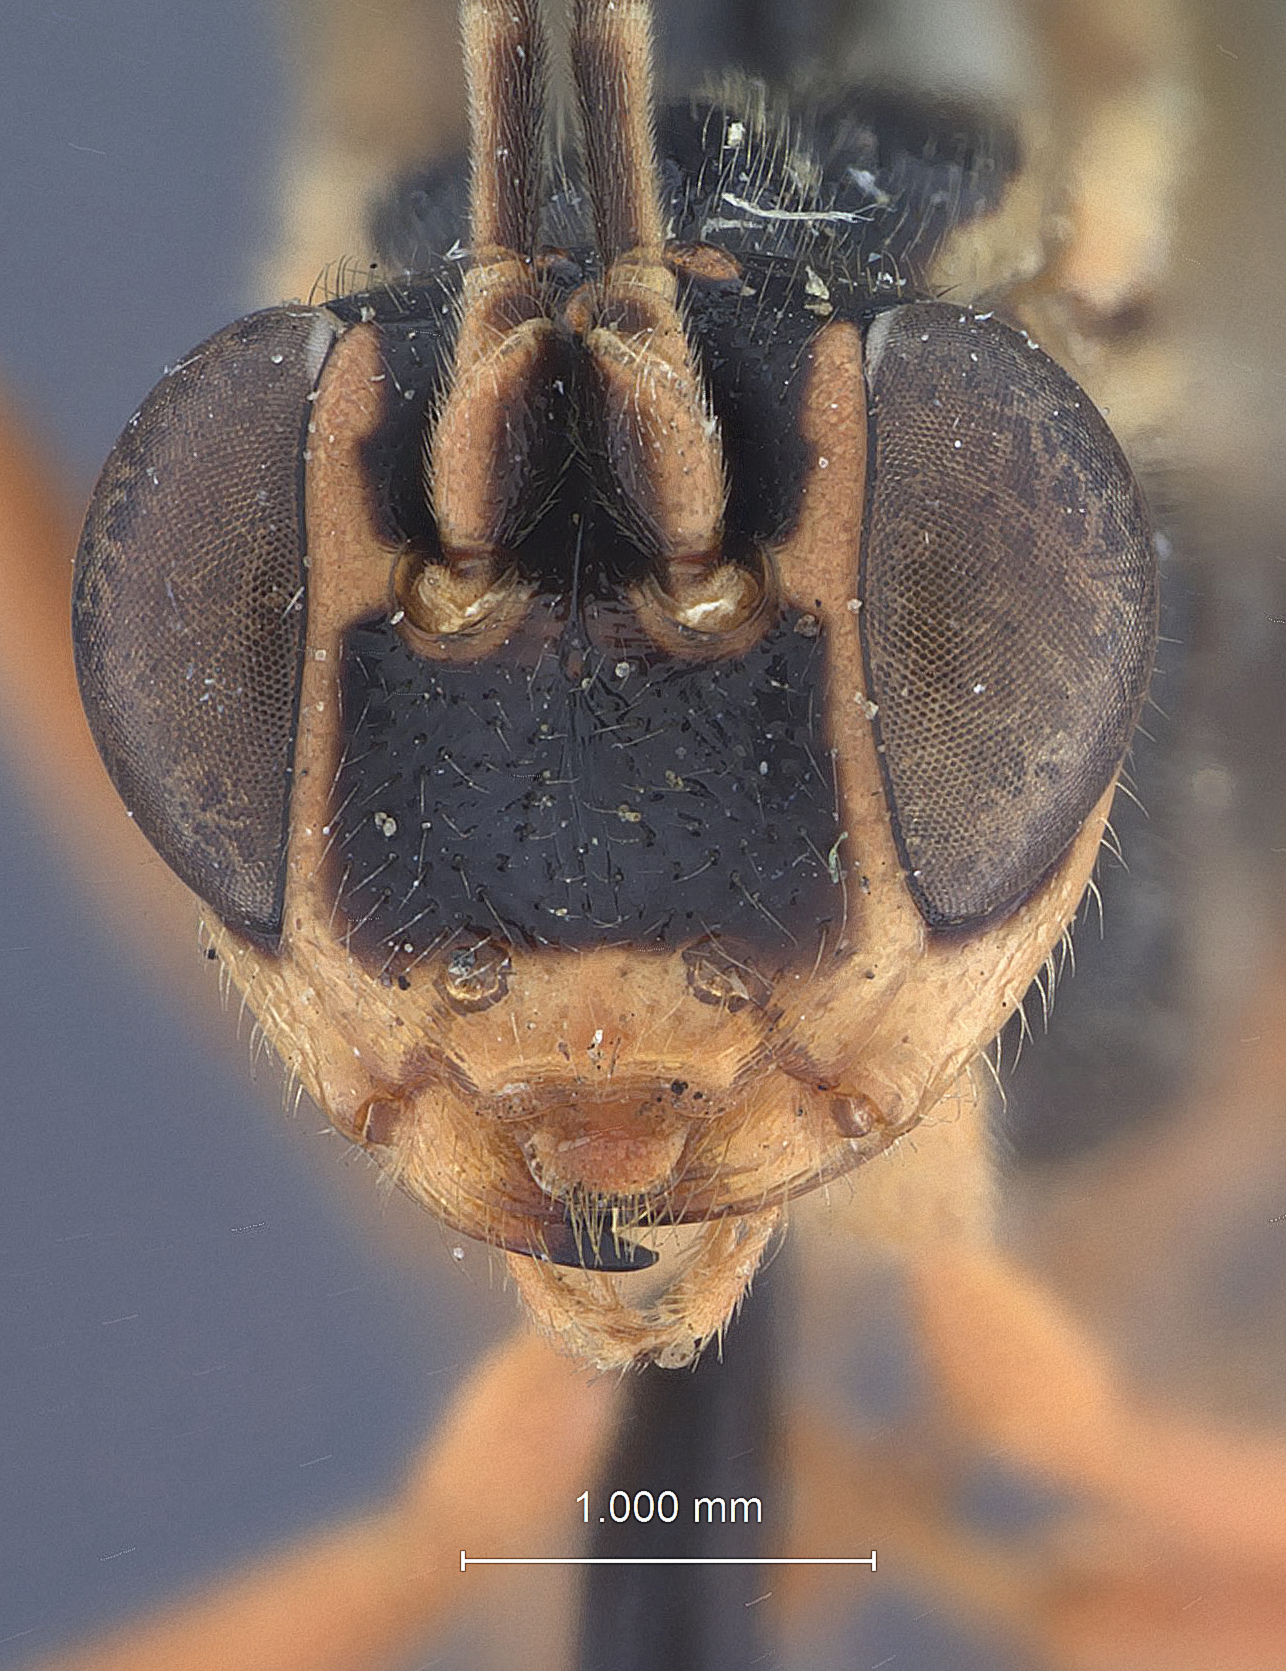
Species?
Spilopteron franclemonti
